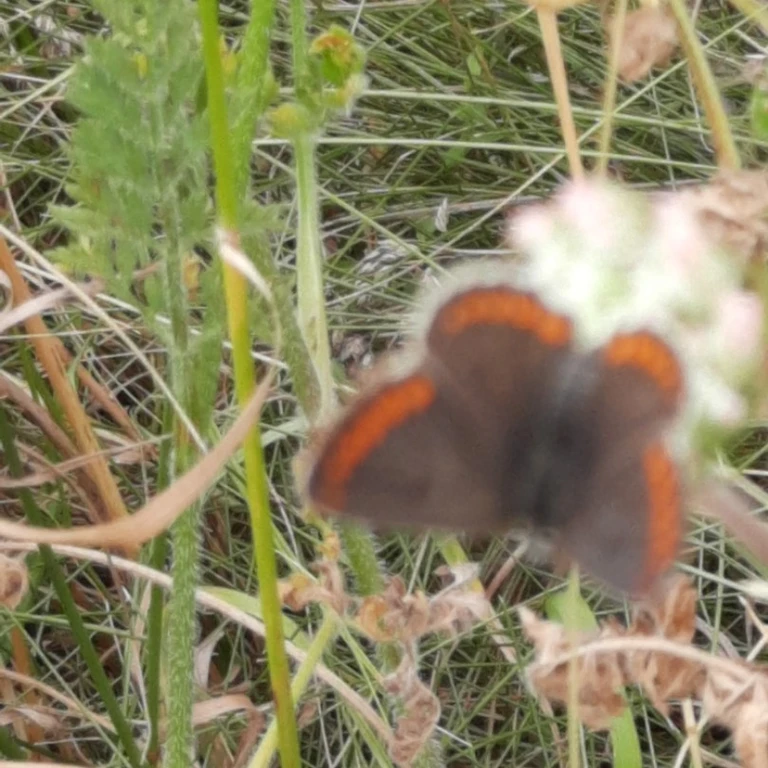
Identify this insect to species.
Aricia agestis/artaxerxes
